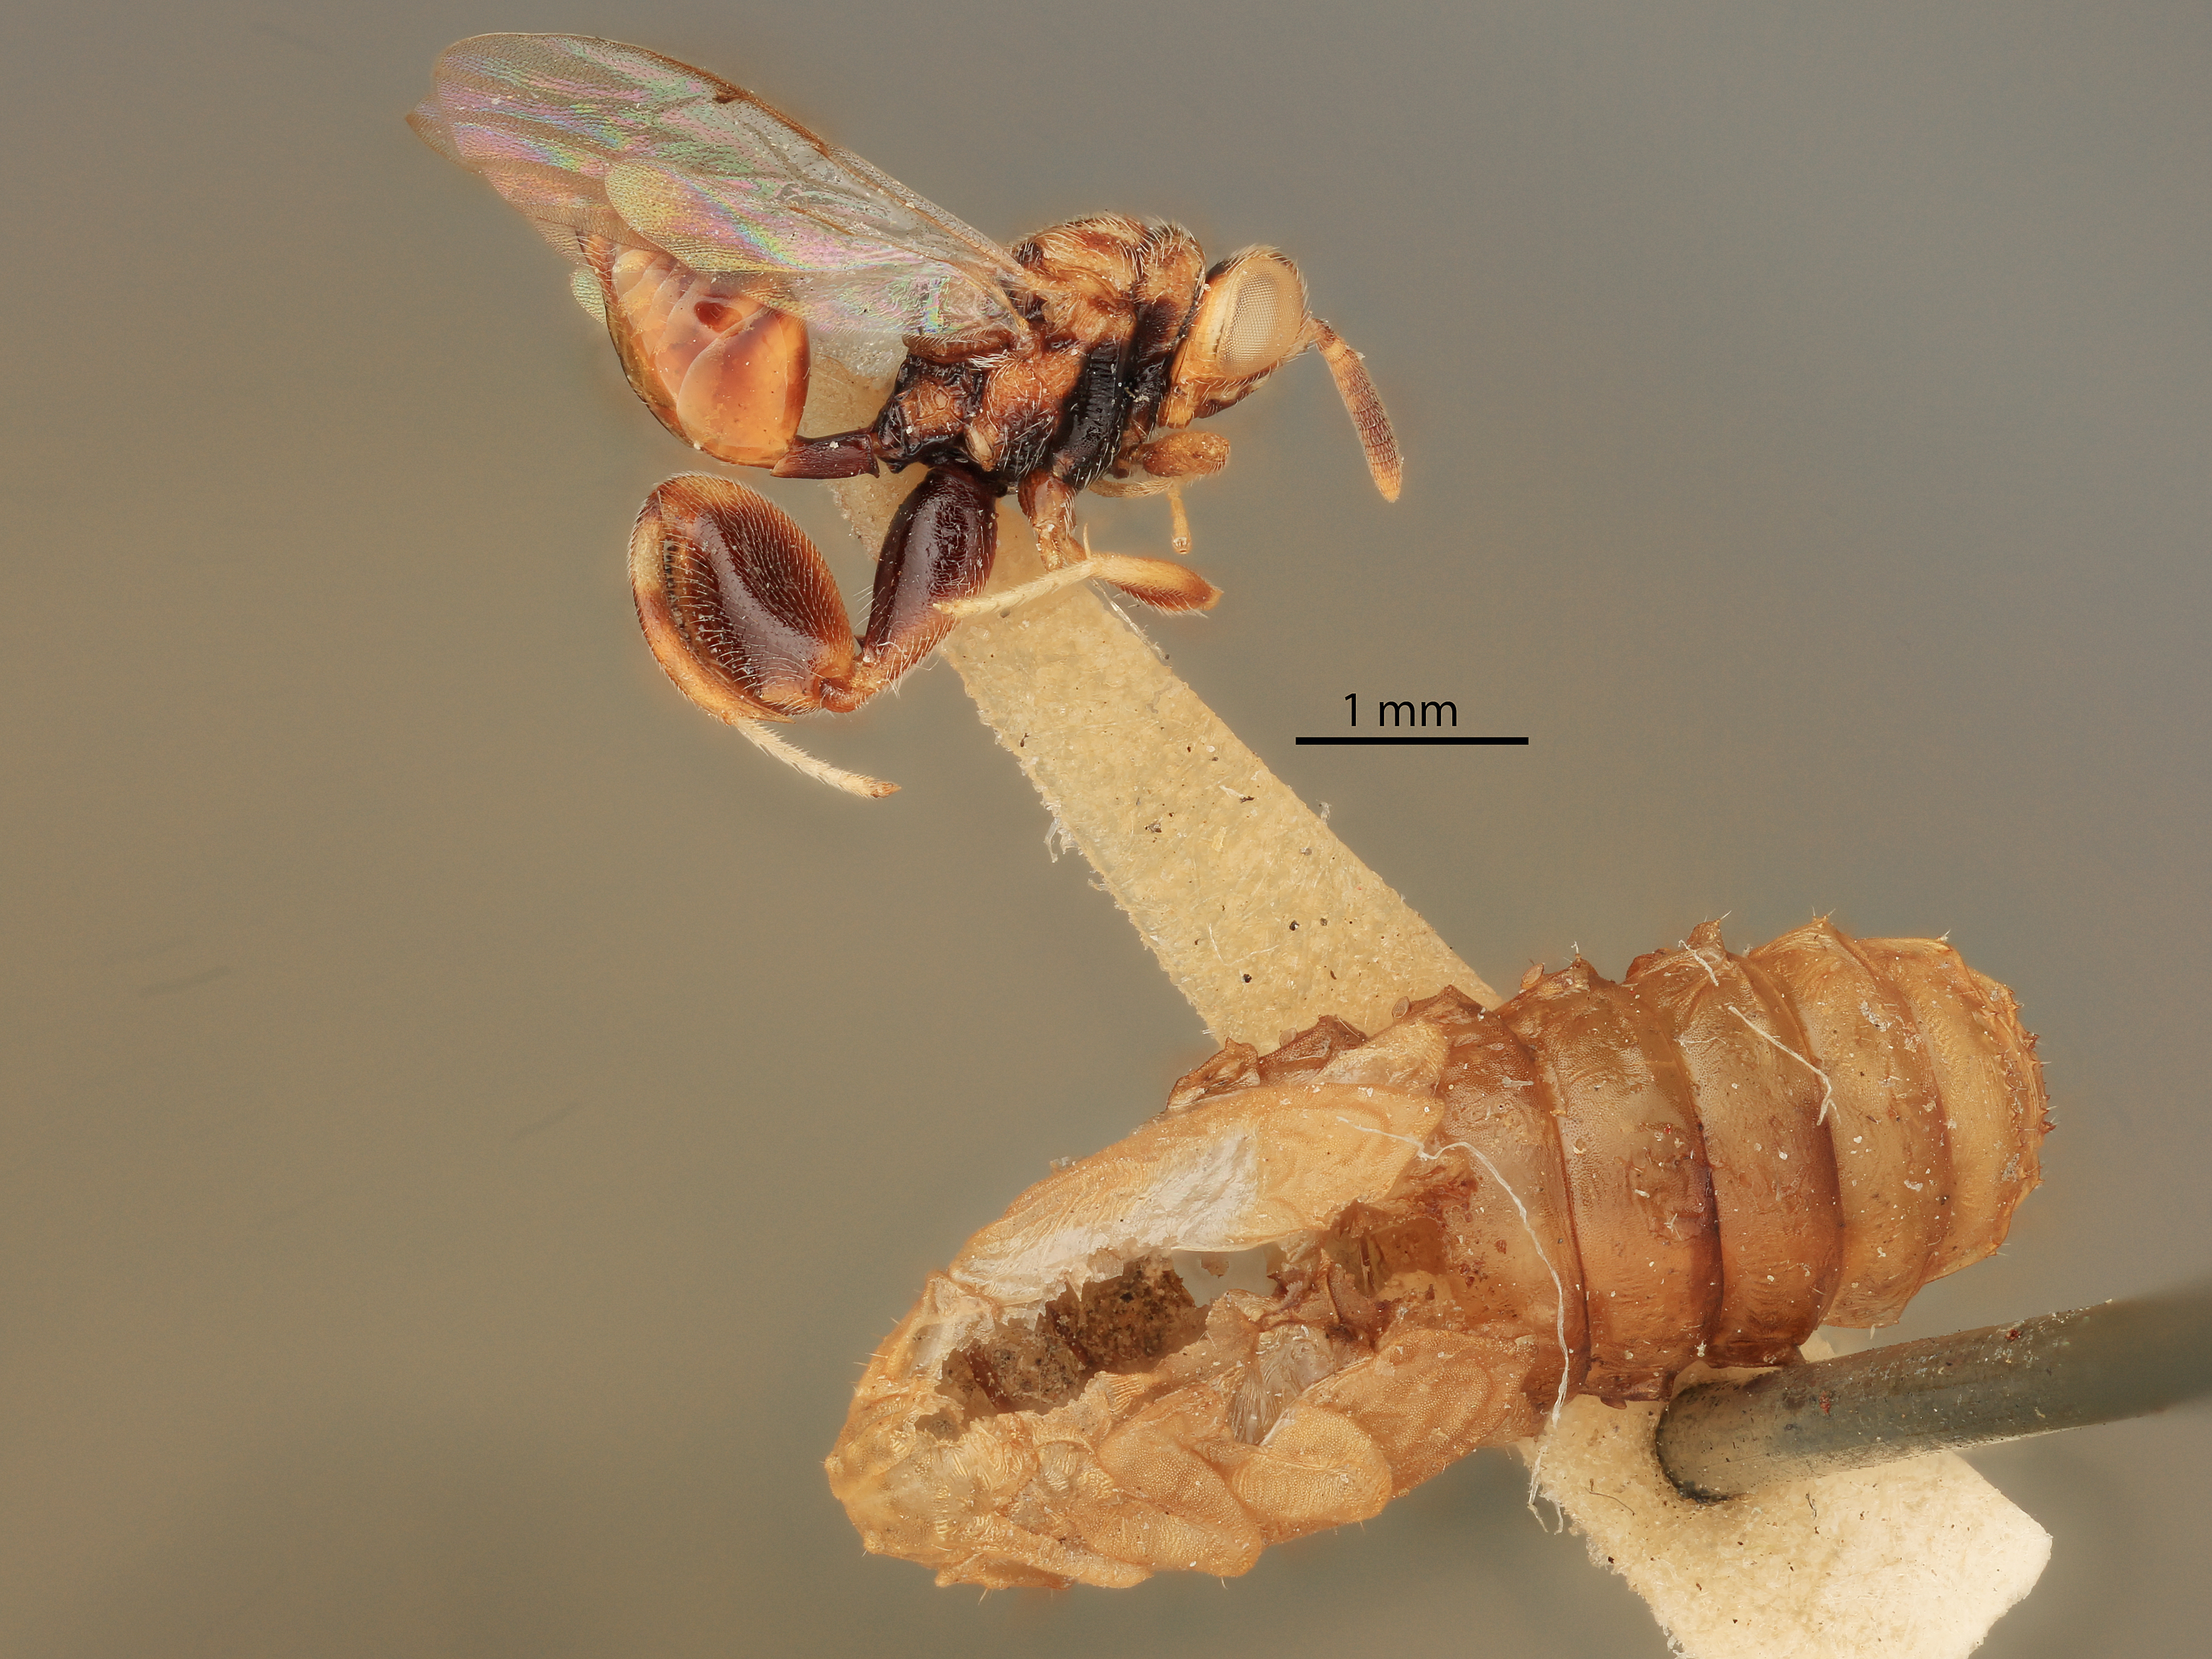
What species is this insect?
Spilochalcis apaiis
